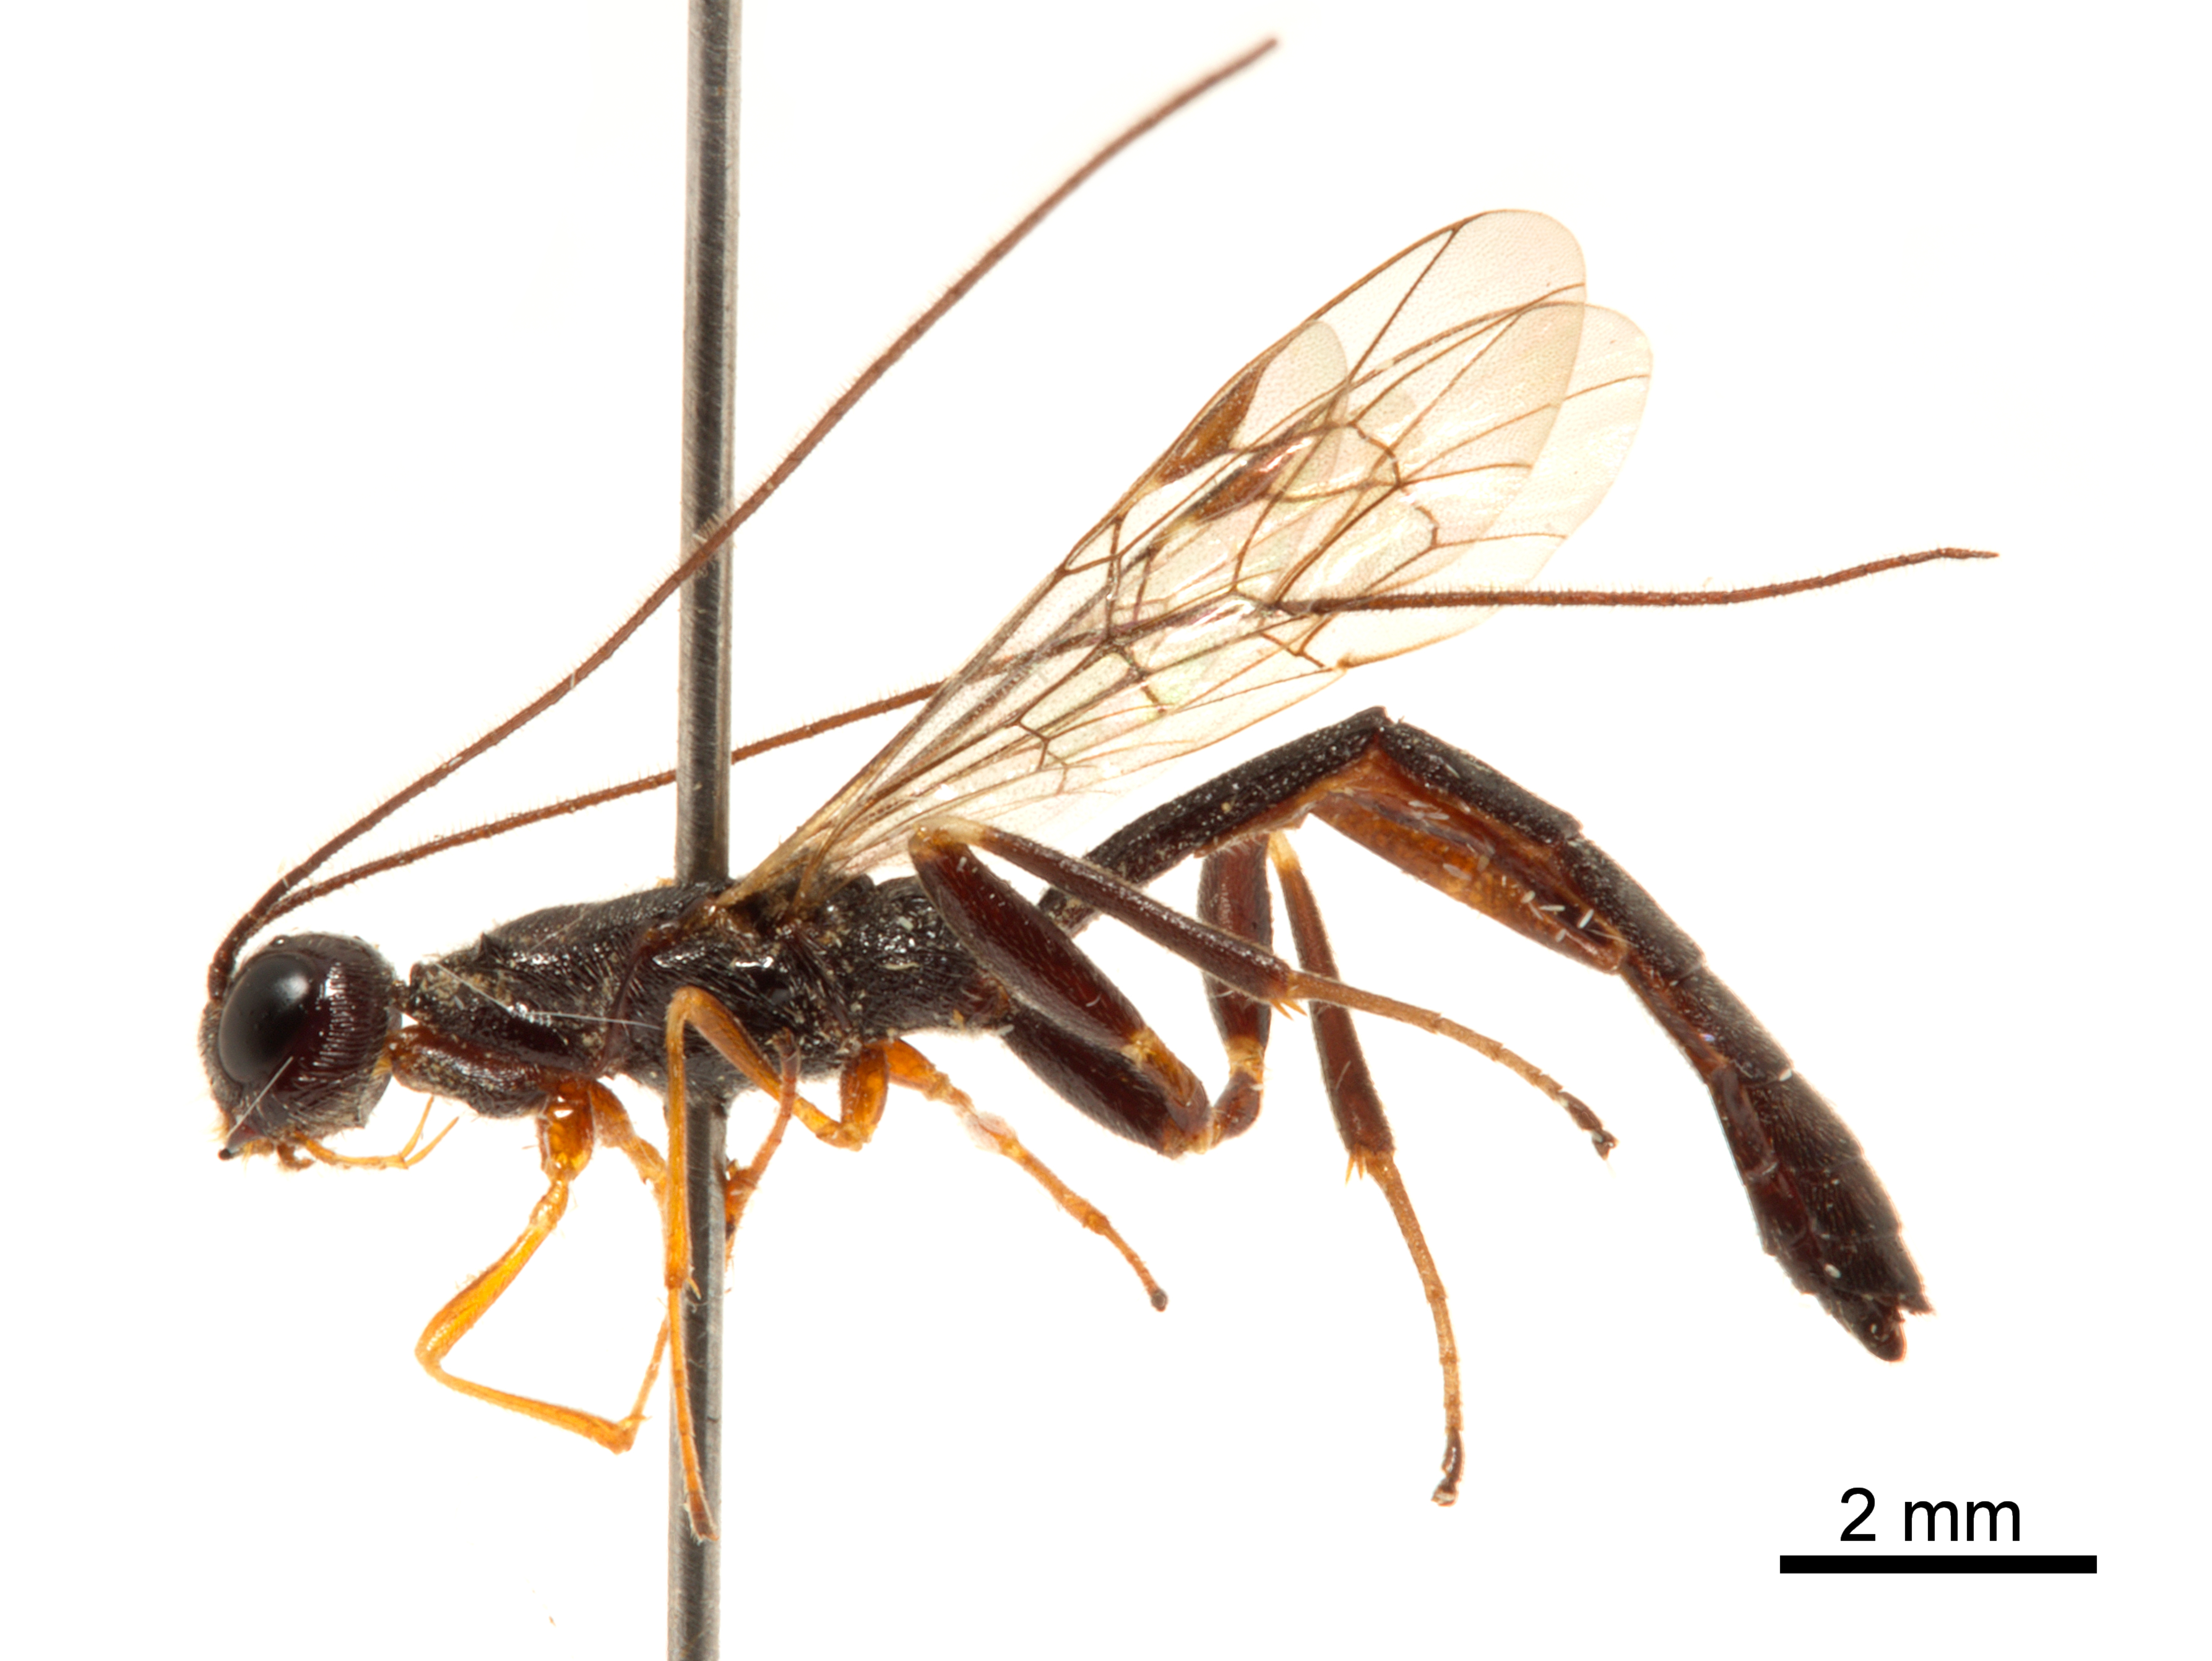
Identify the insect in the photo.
Xorides humeralis
